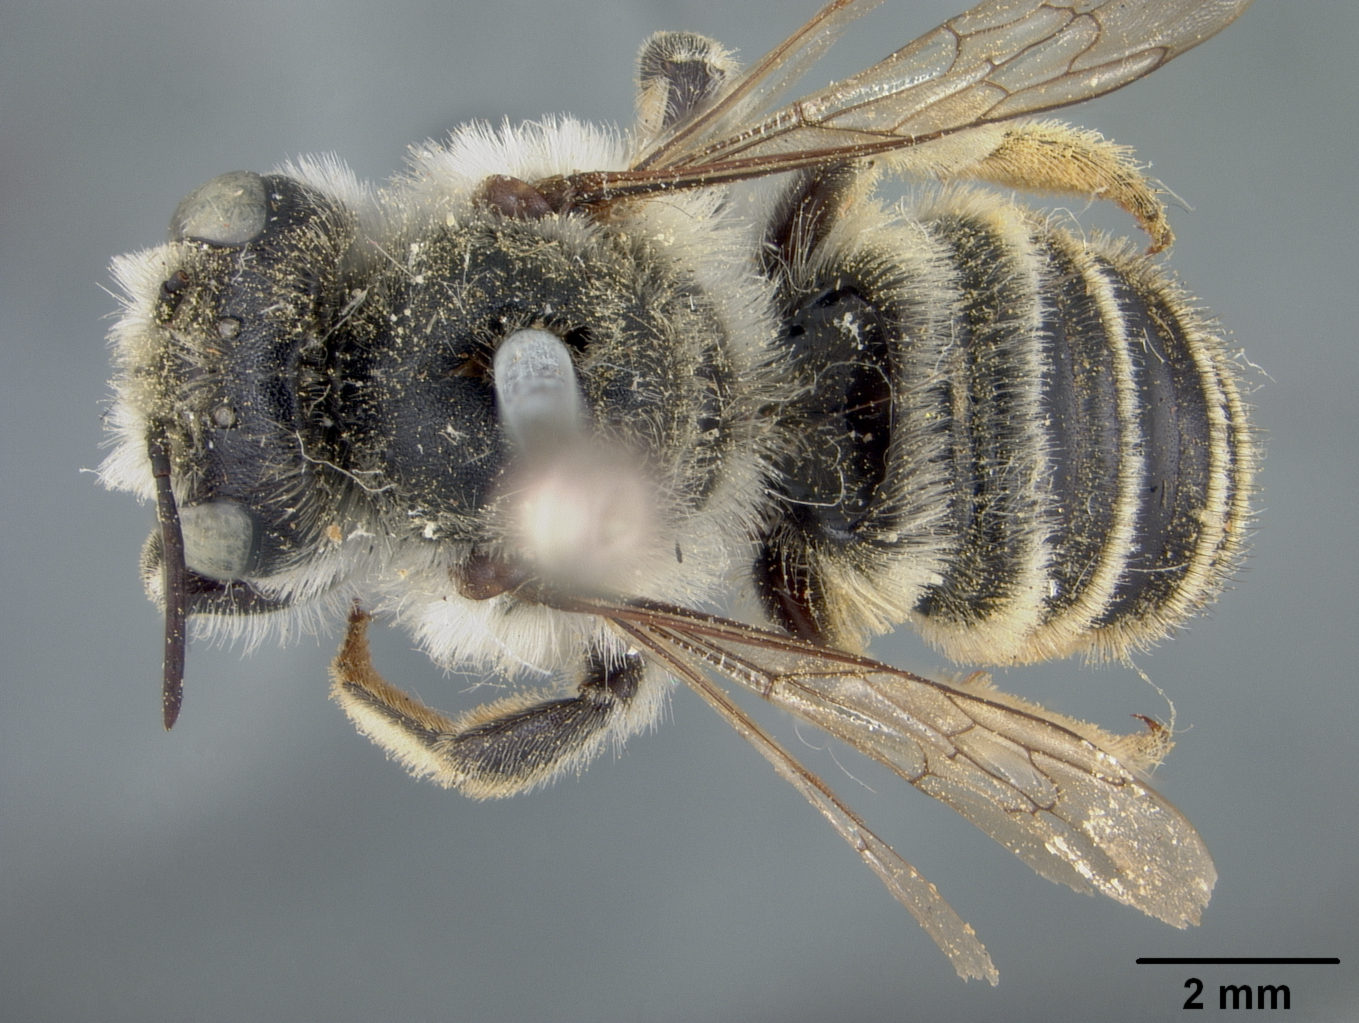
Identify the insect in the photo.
Megachile chrysothamni
